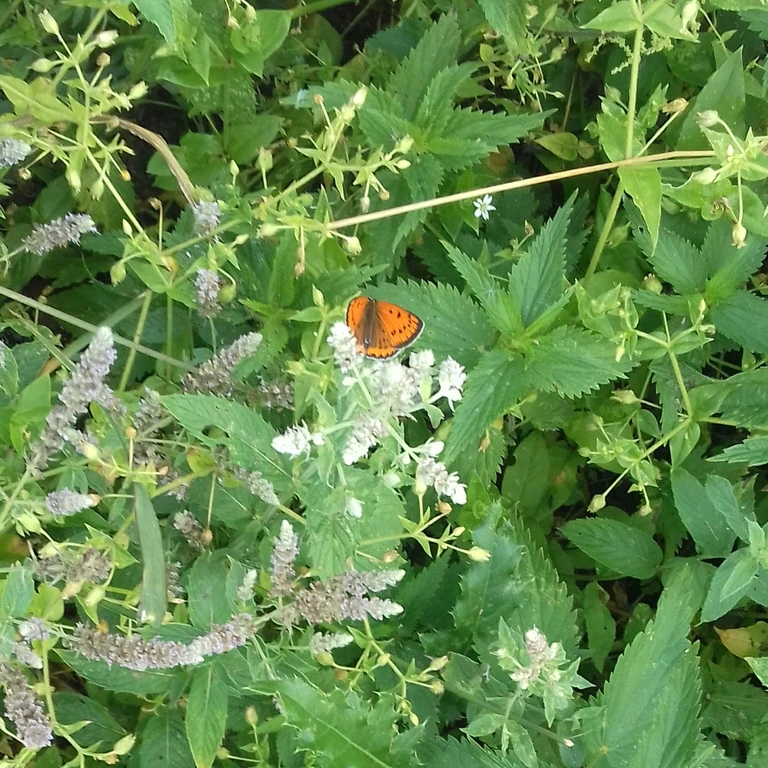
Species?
Lycaena dispar
